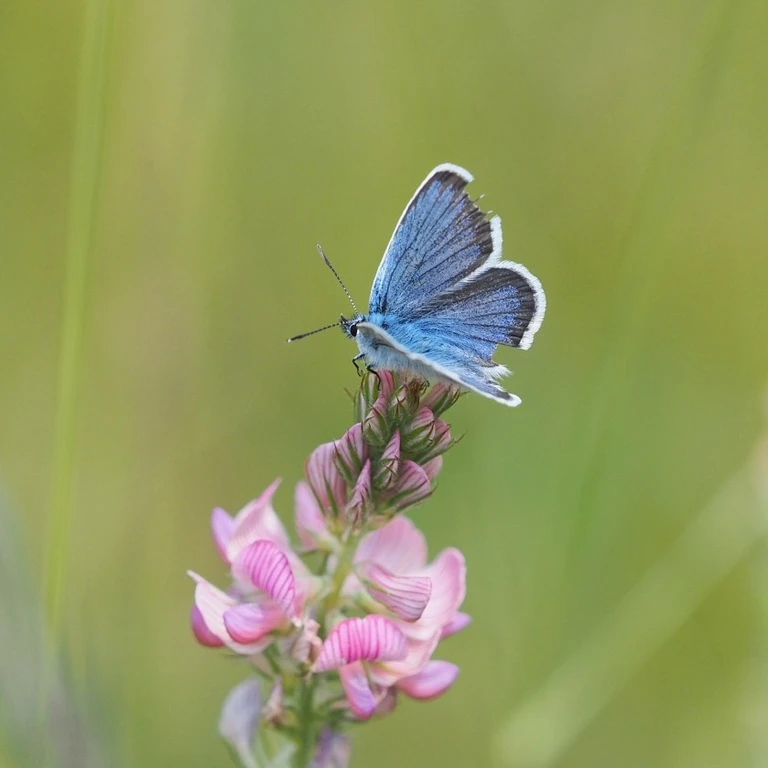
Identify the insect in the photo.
Plebejus argus
